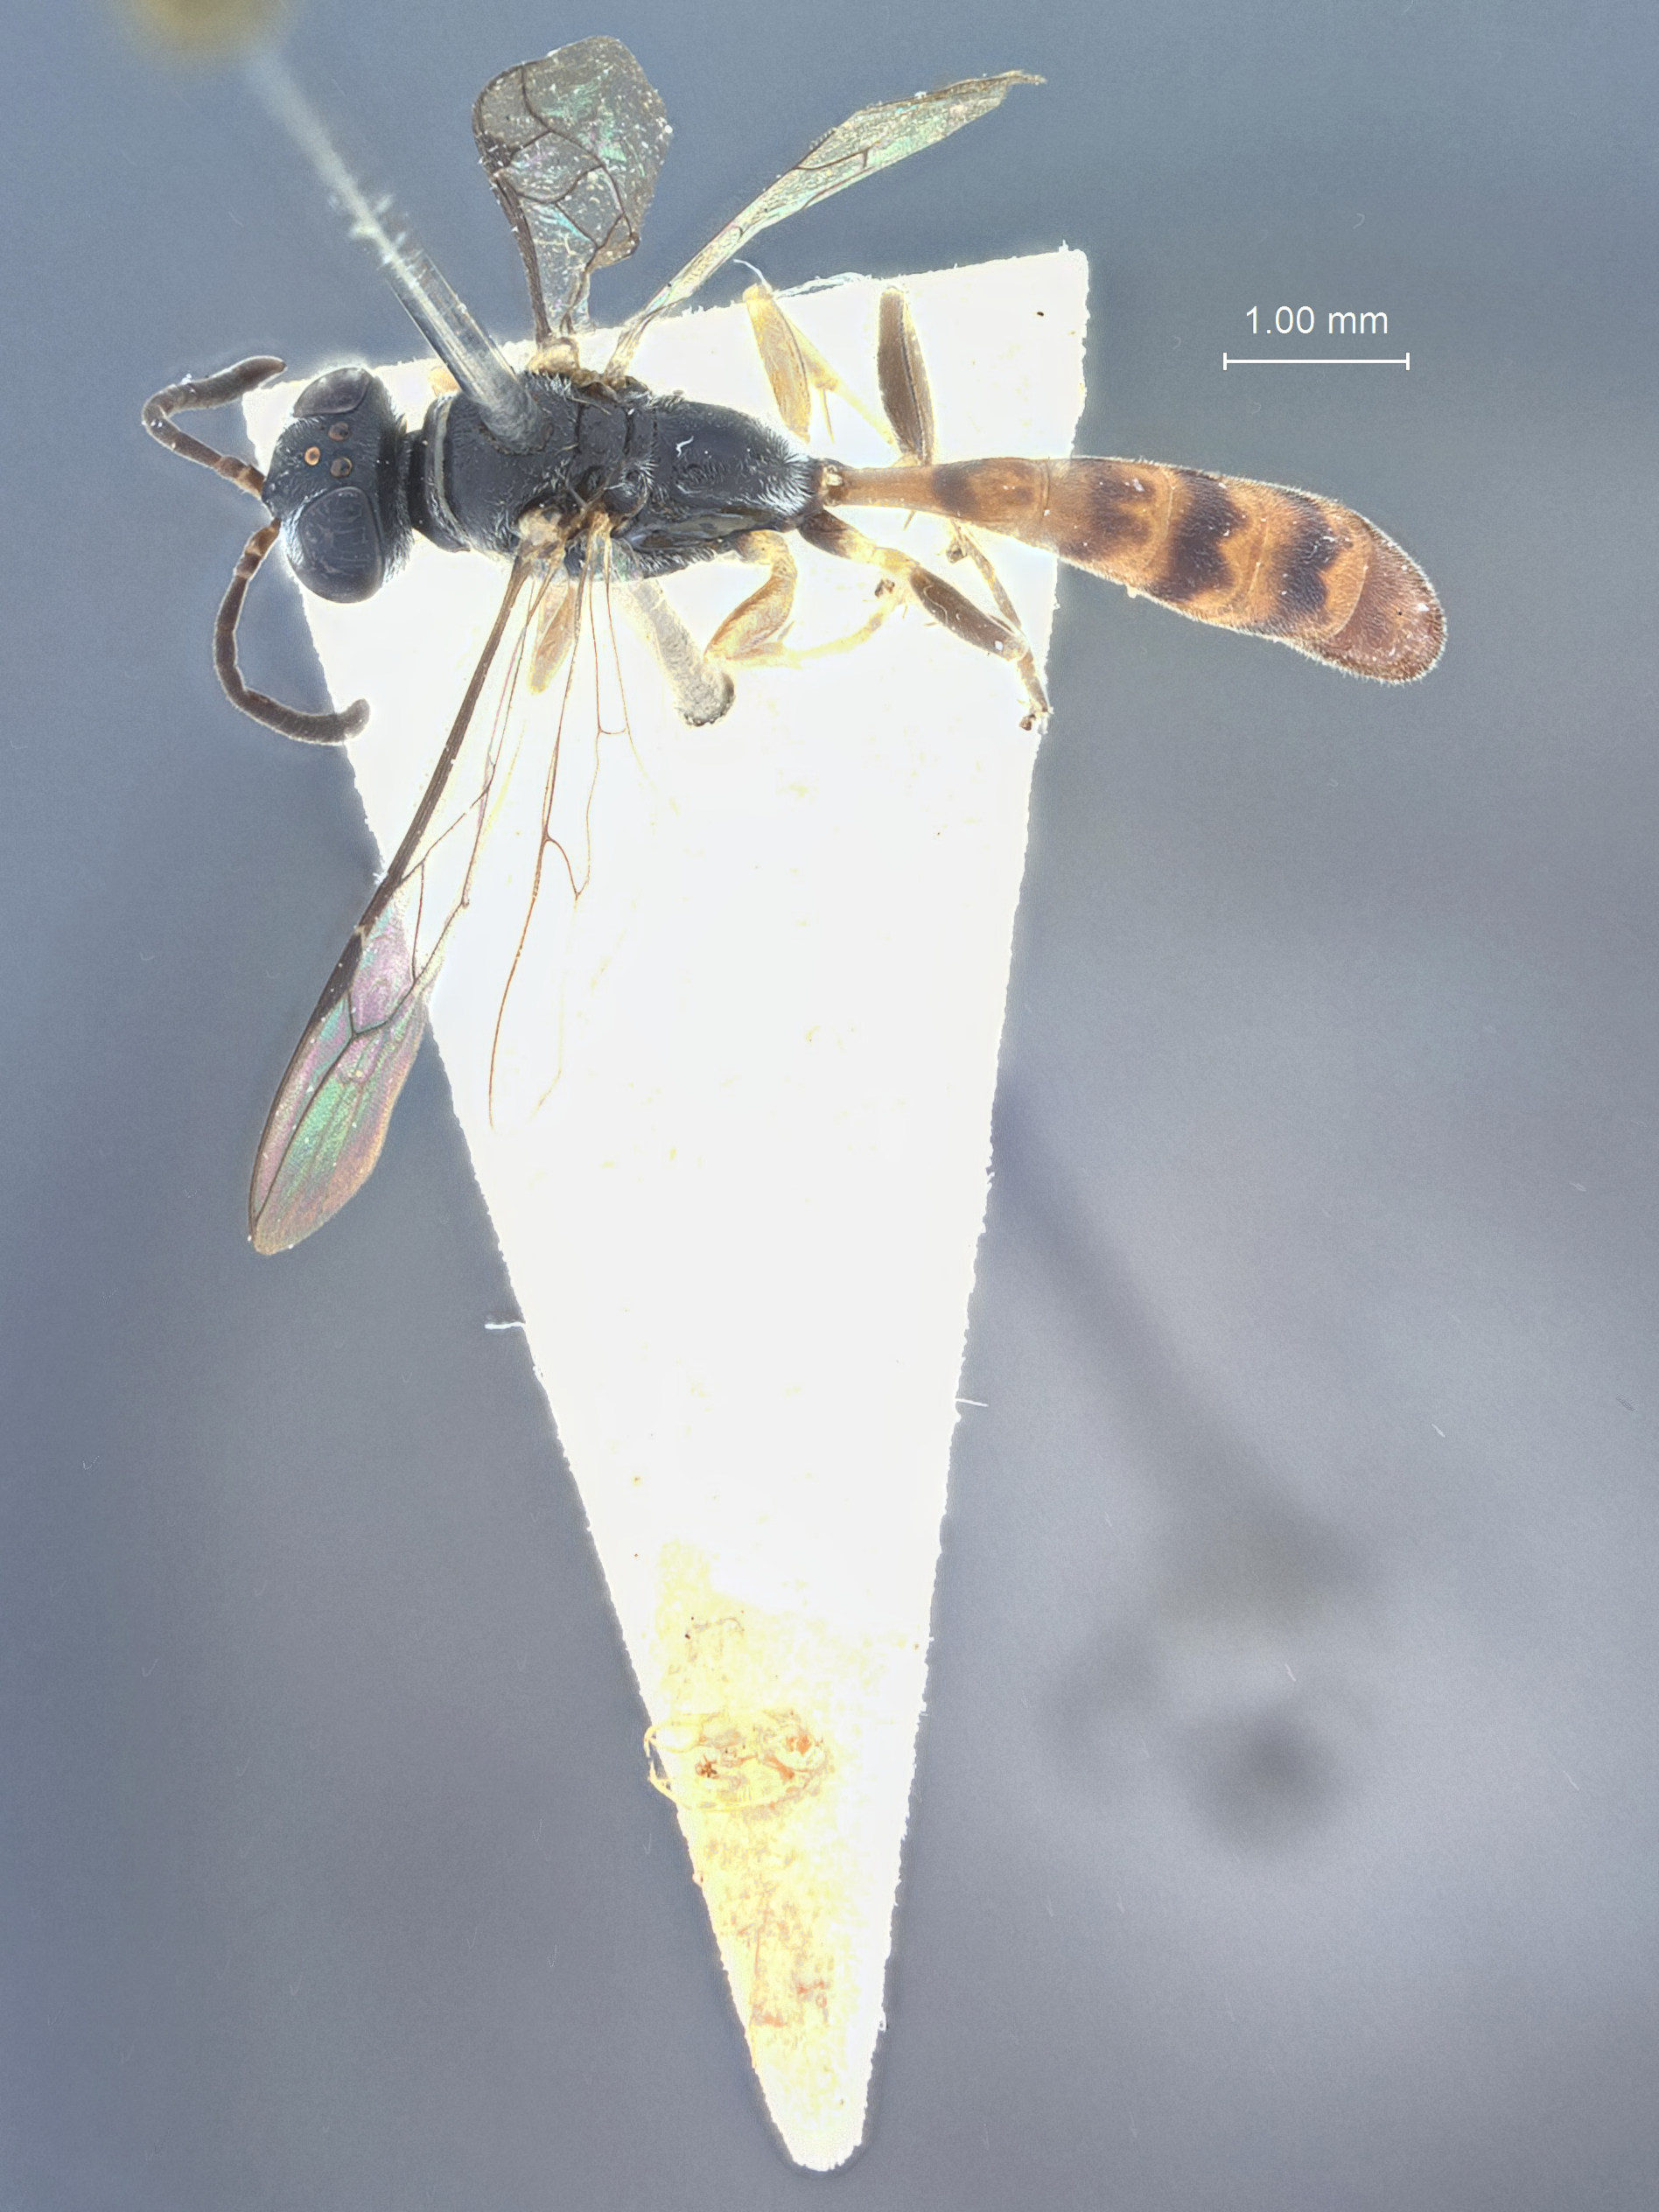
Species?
Trypoxylon fenchihuense
